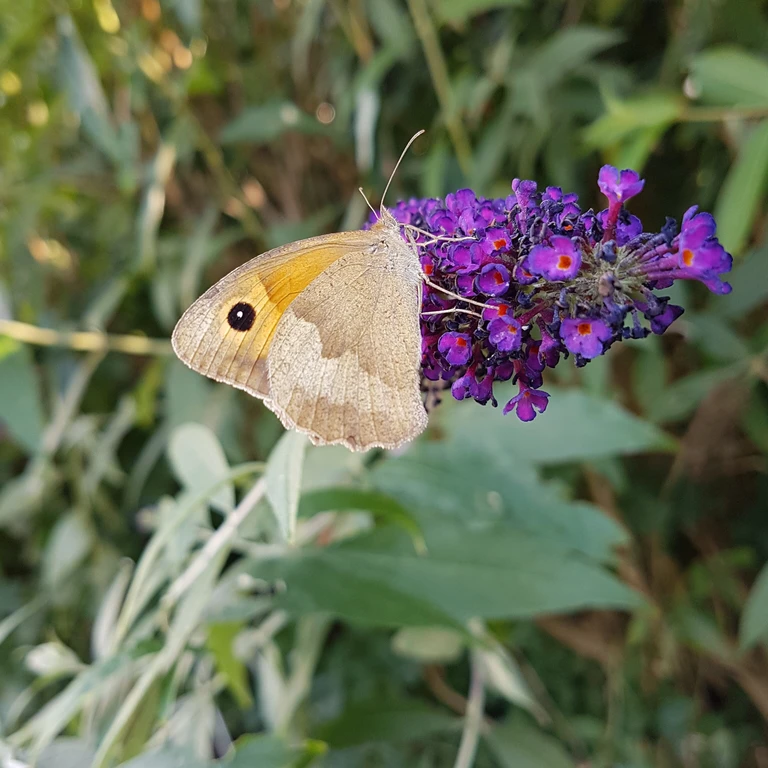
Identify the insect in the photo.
Maniola jurtina
